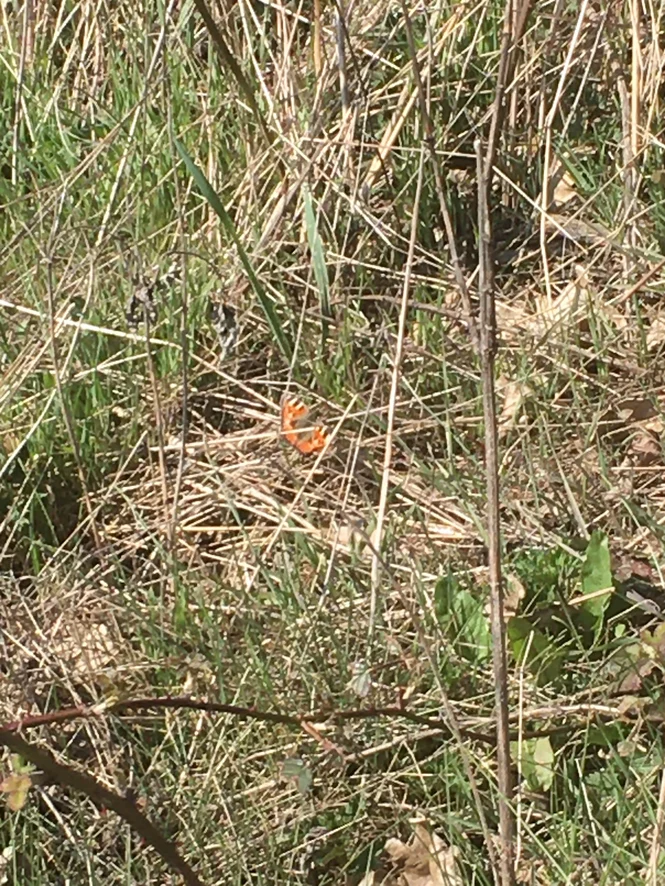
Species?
Aglais urticae
